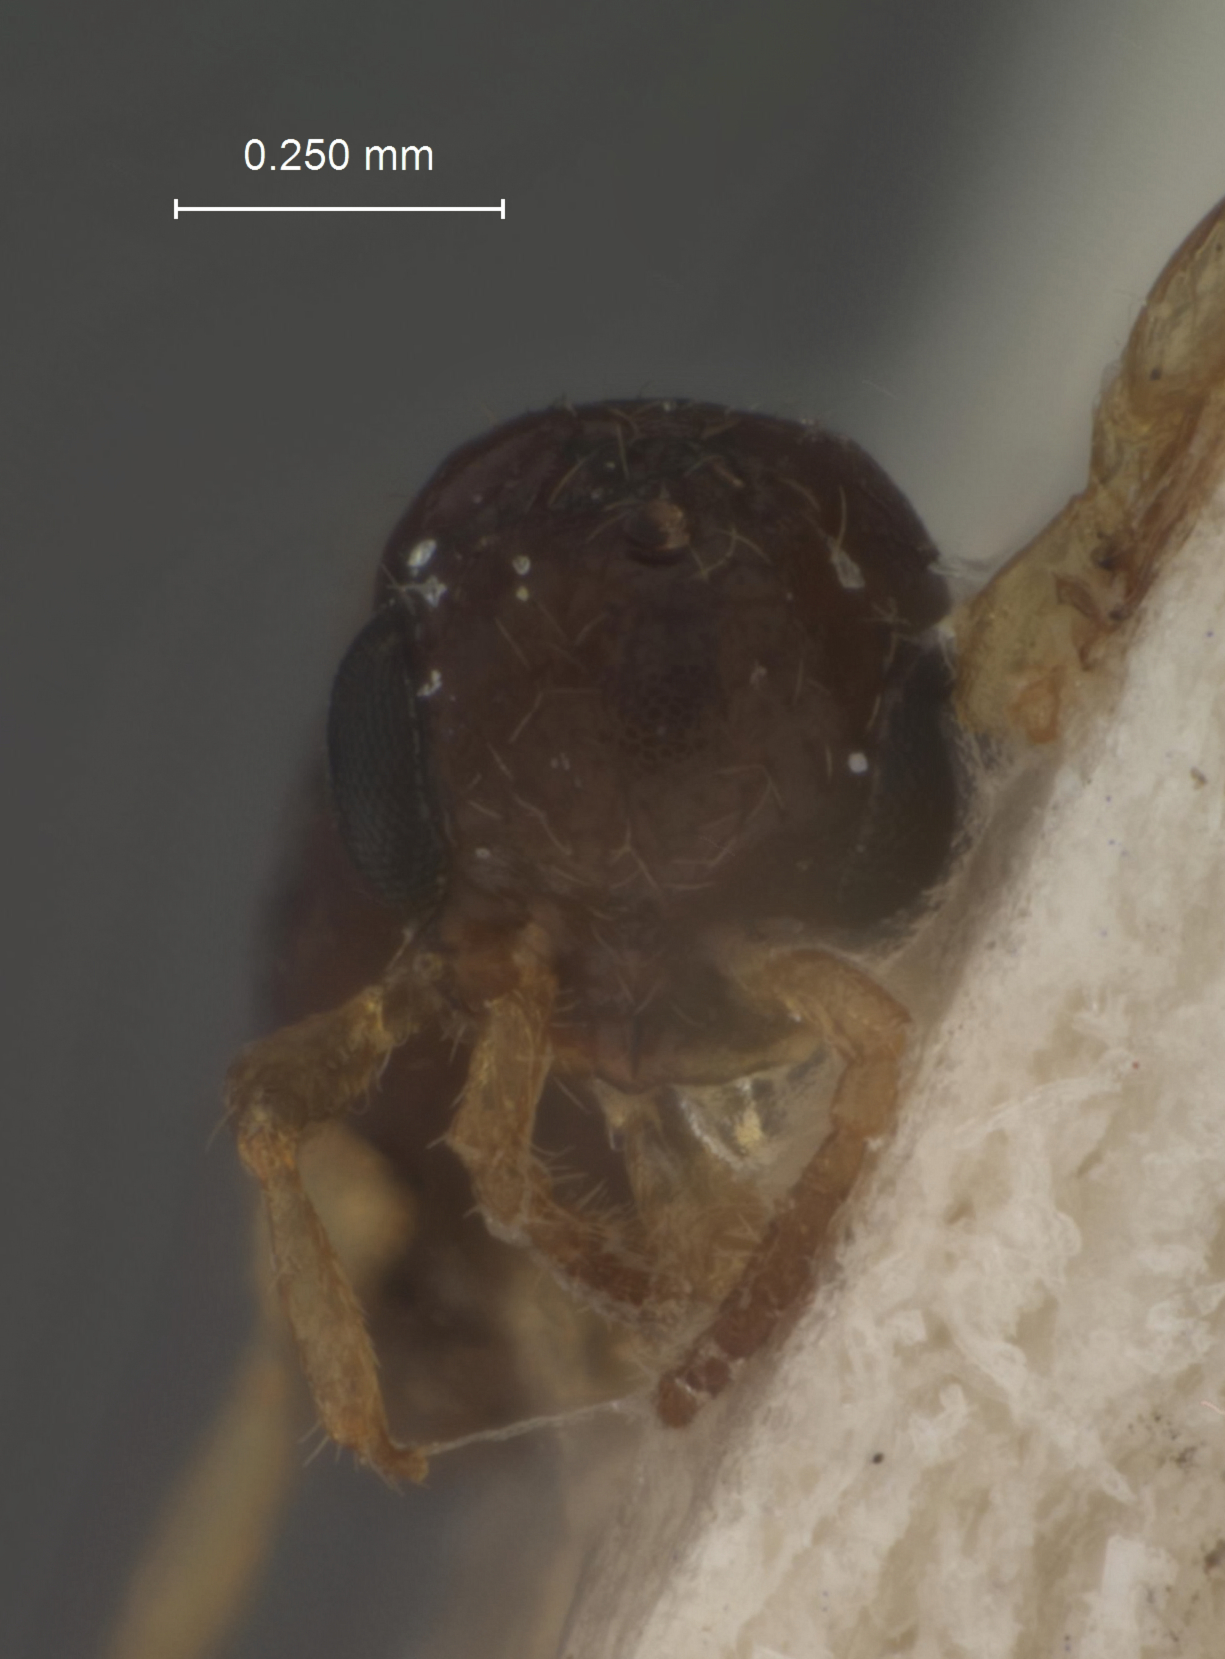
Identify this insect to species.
Dissomphalus bisulcus
